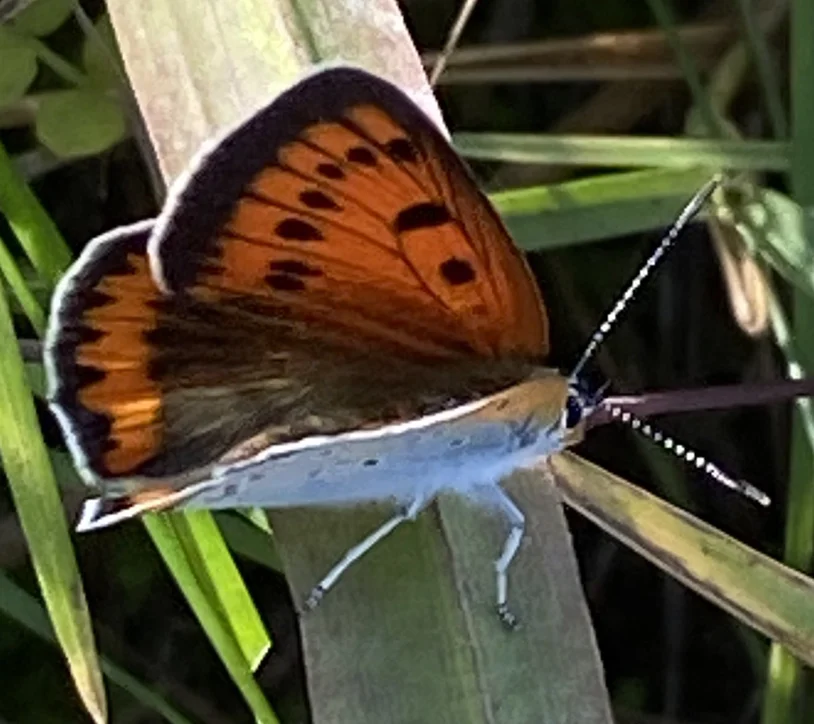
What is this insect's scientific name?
Lycaena dispar
